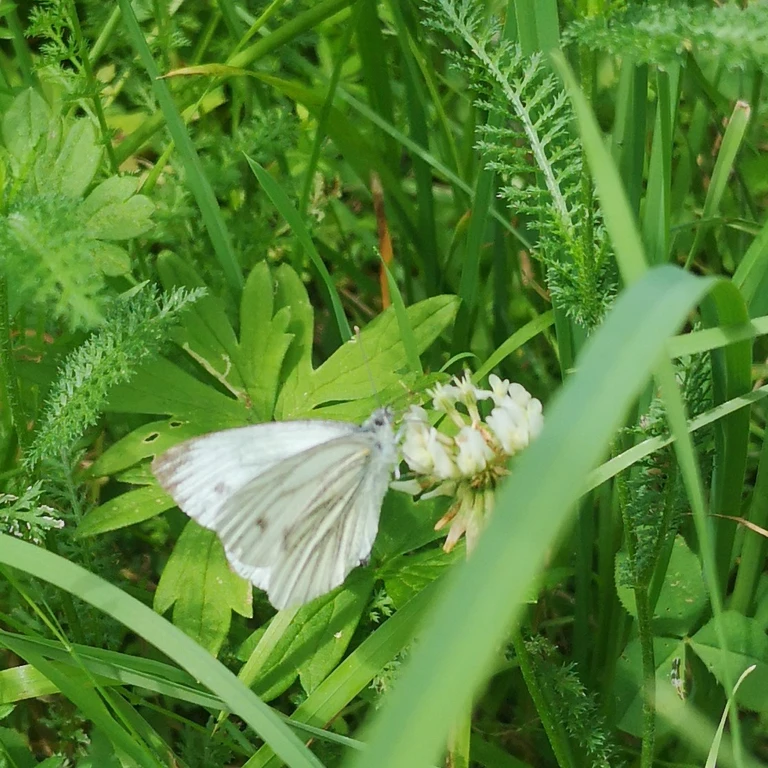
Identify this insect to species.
Pieris napi
